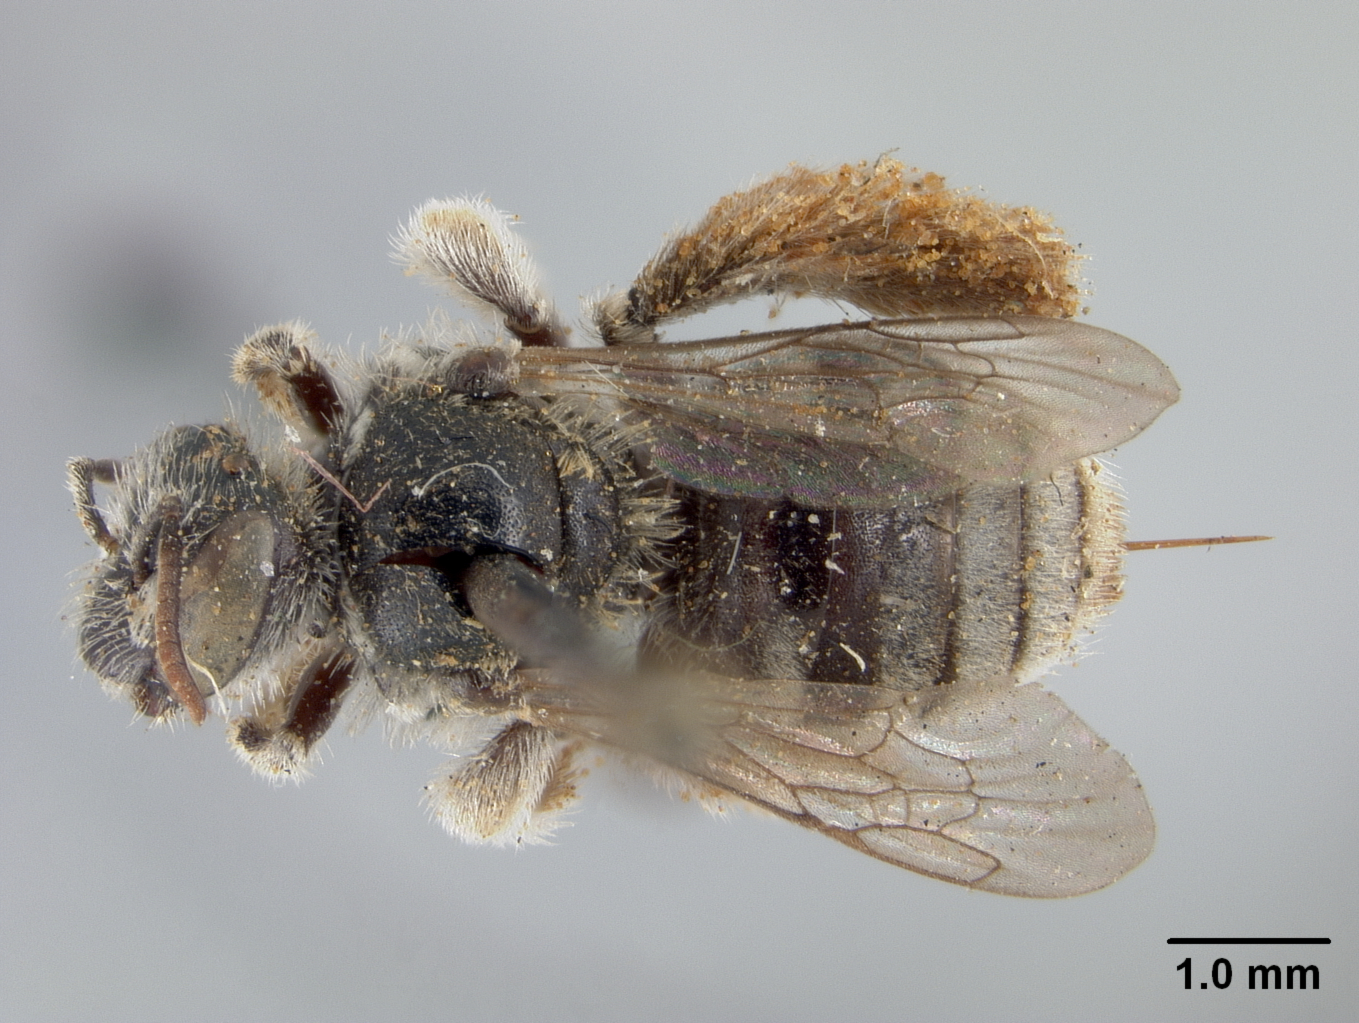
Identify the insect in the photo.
Anthophorula morgani
